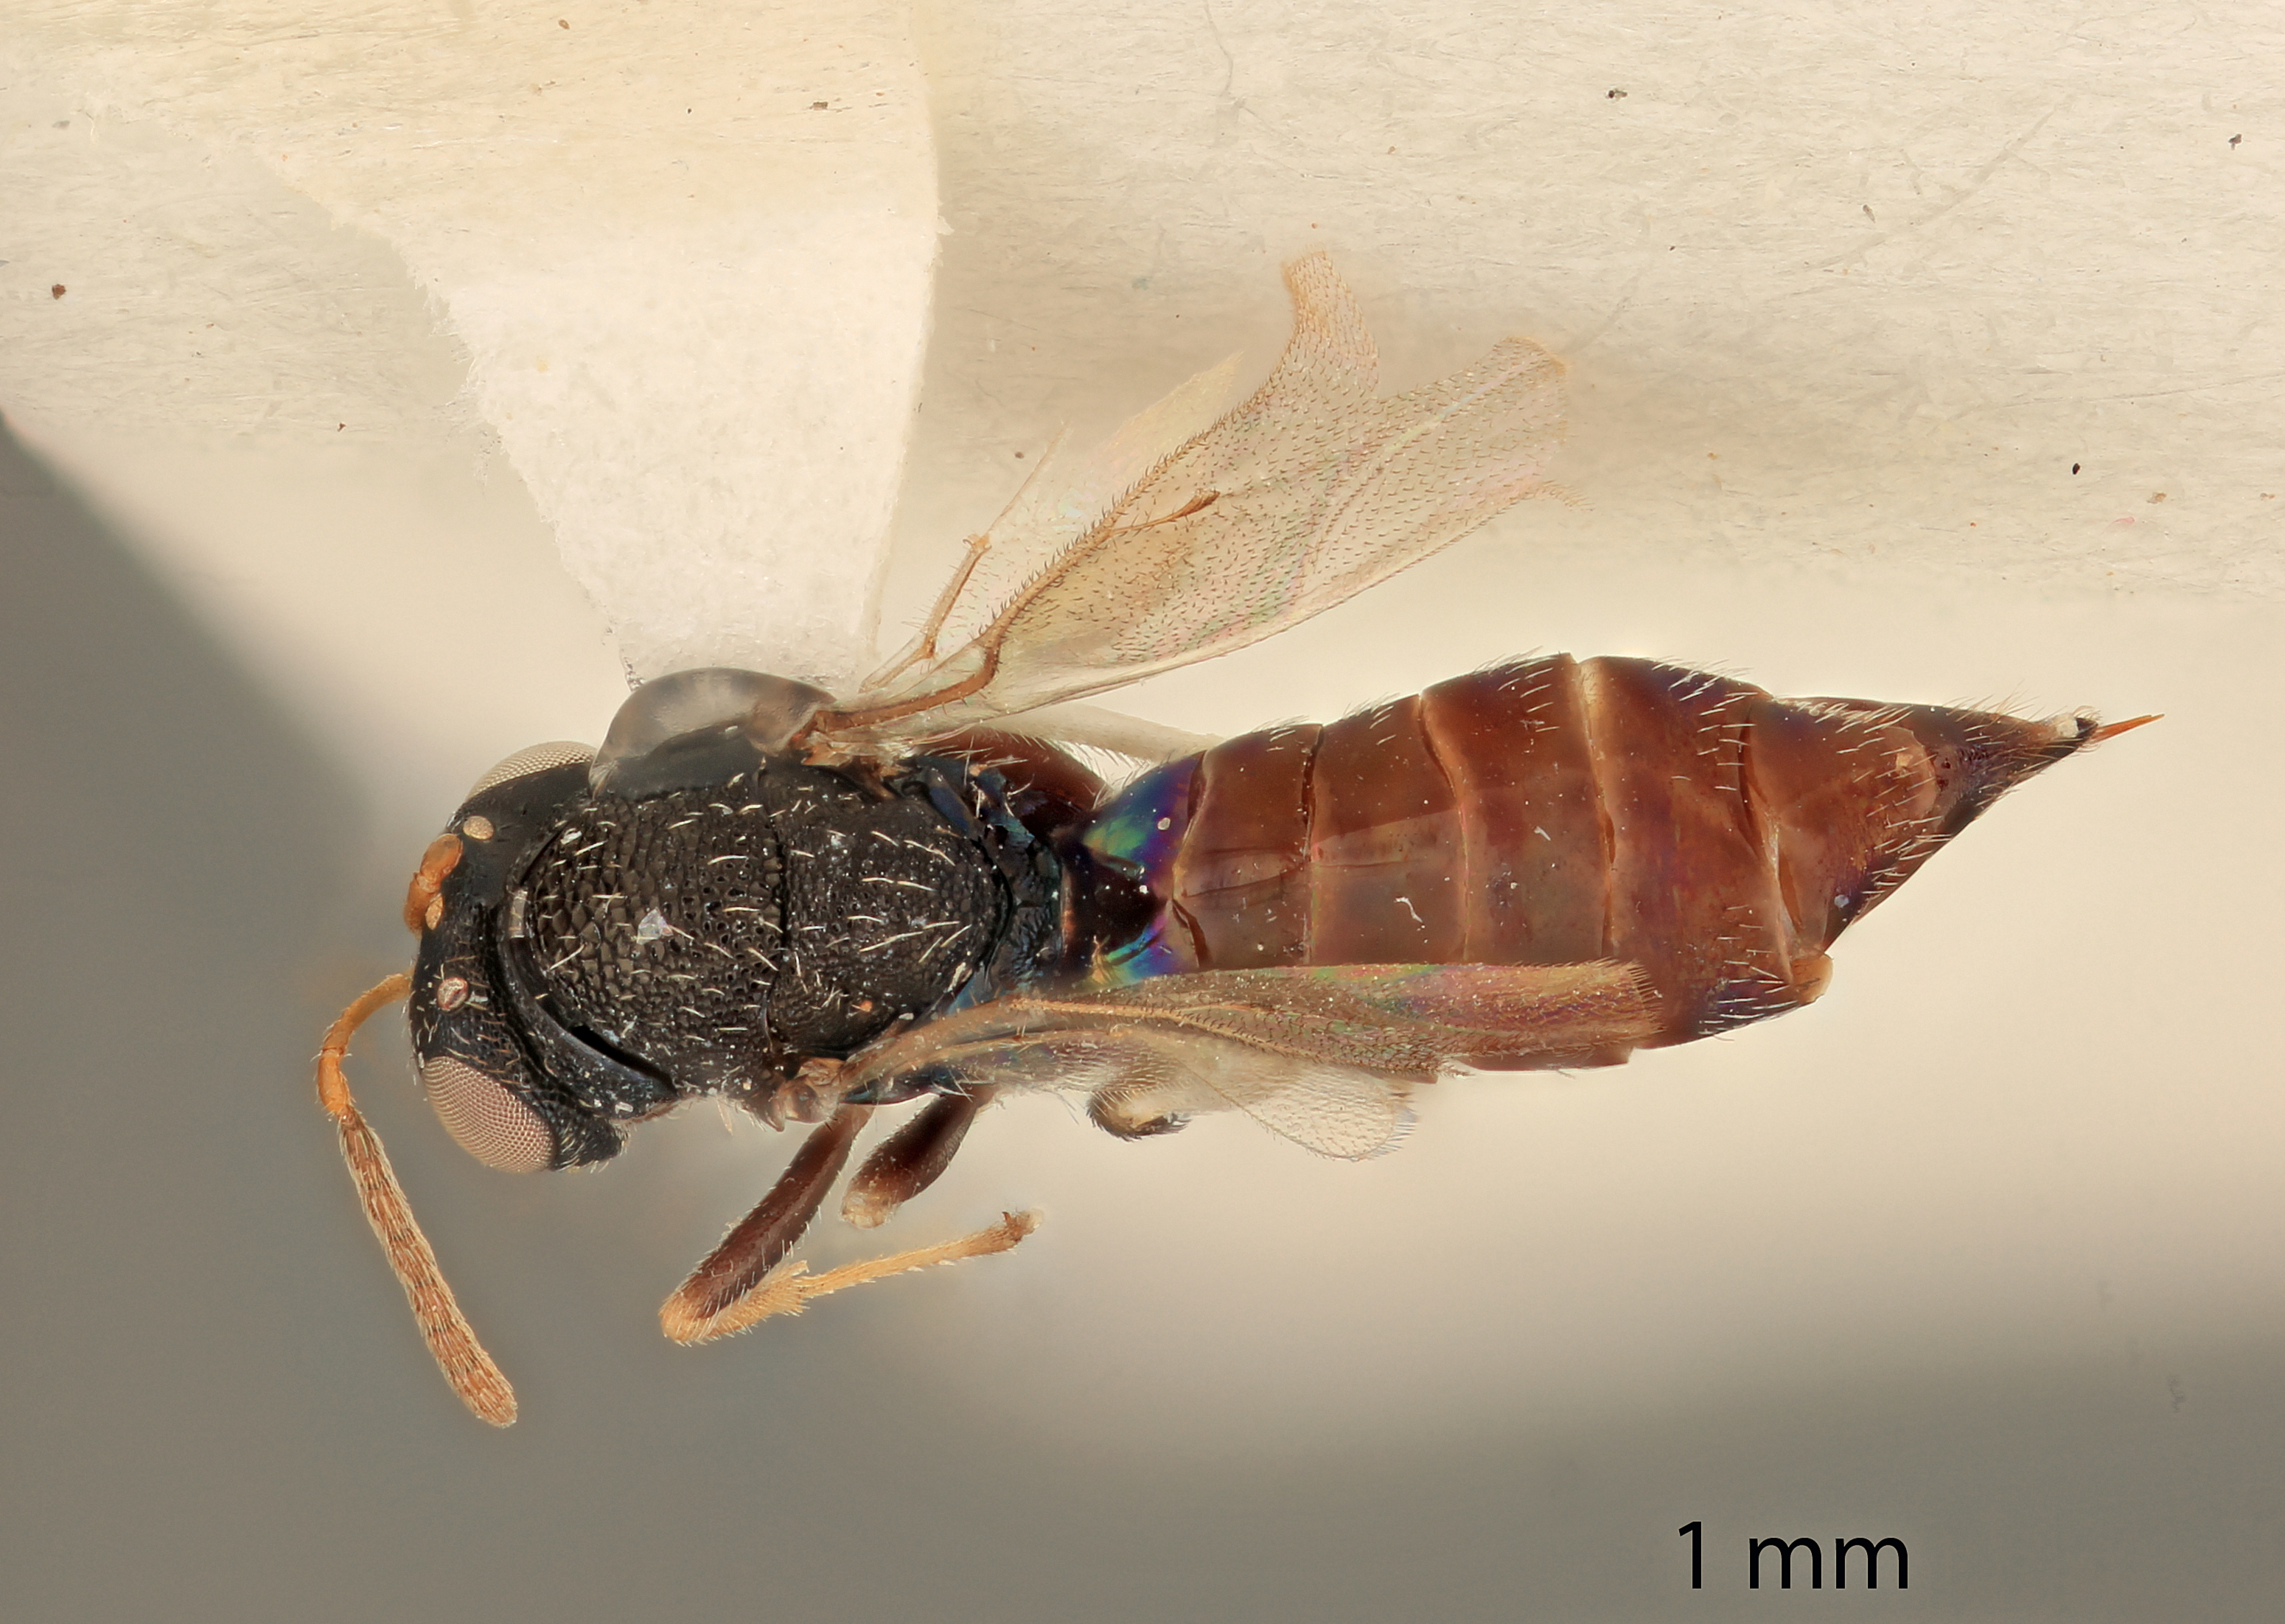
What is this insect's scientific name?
Raspela celtidis
